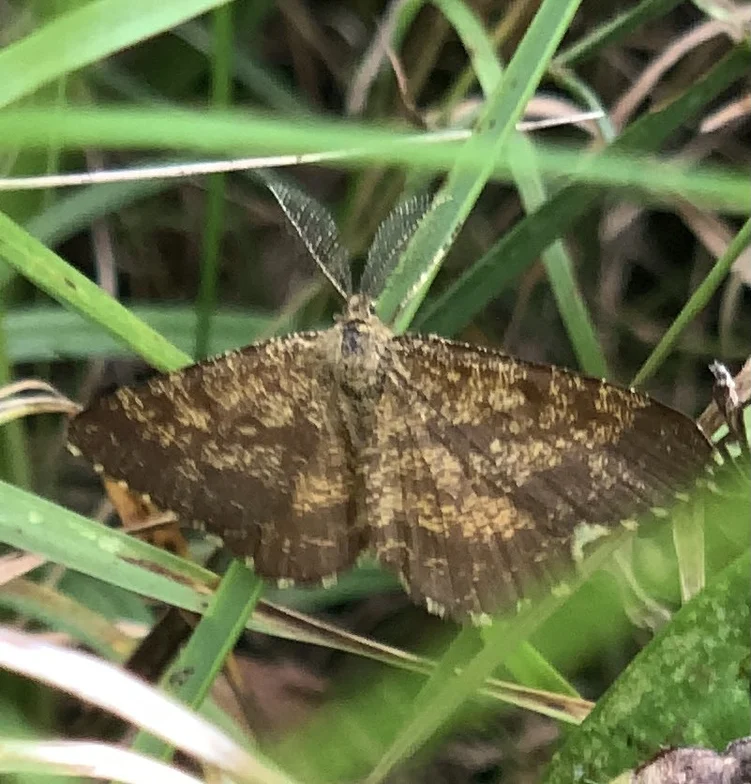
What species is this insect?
Ematurga atomaria
